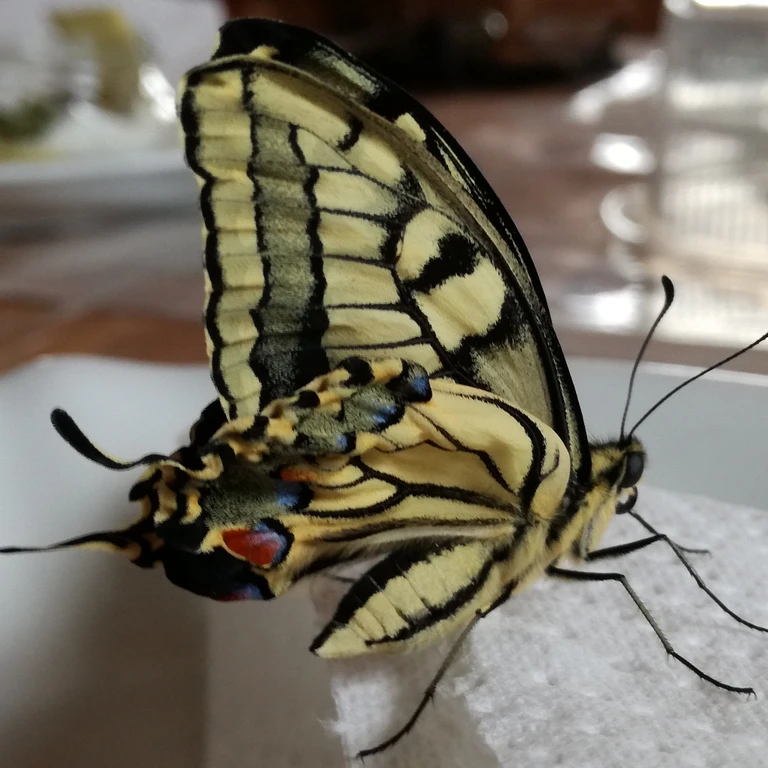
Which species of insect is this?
Papilio machaon
